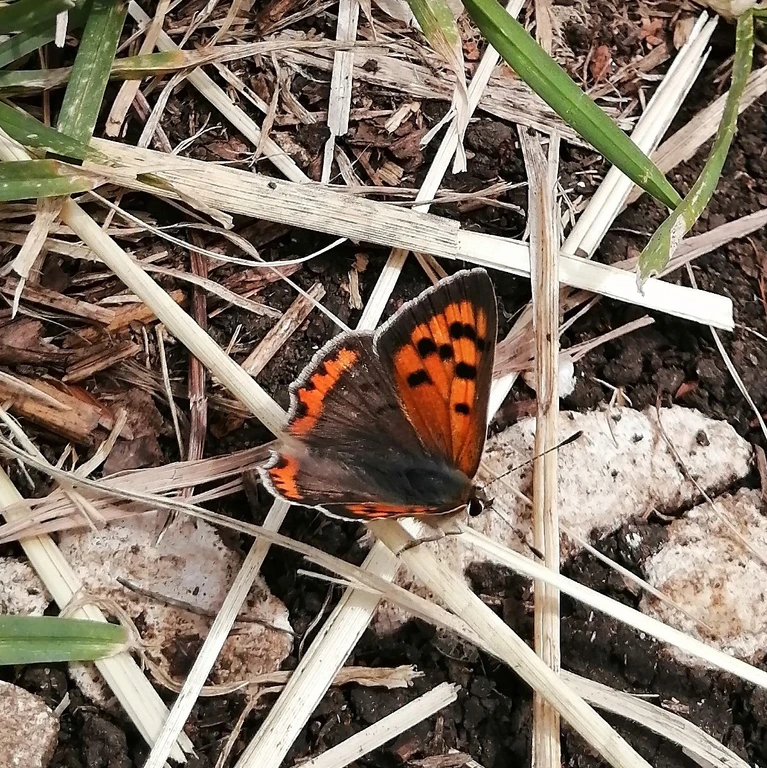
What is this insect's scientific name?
Lycaena phlaeas
